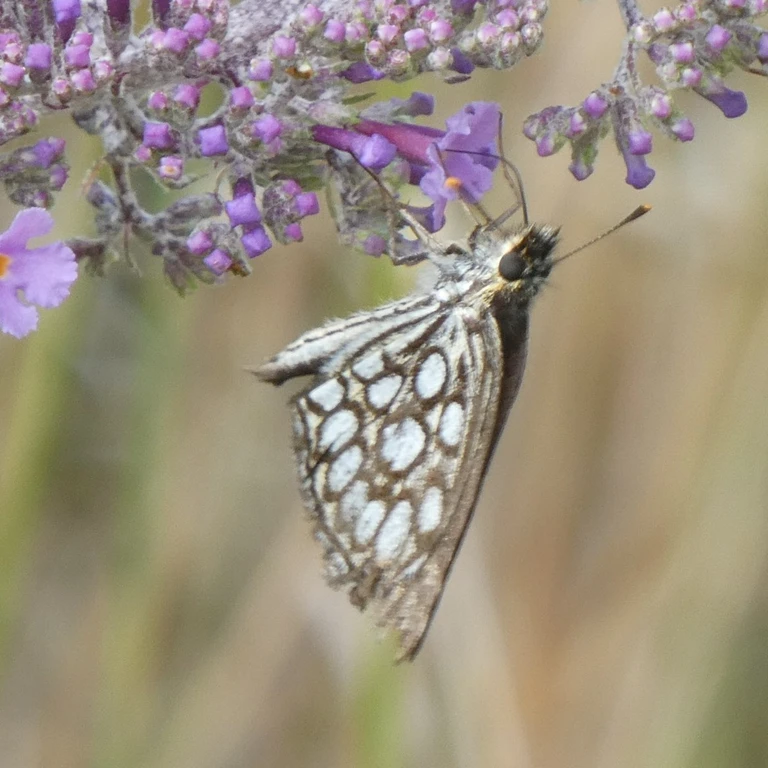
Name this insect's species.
Heteropterus morpheus
